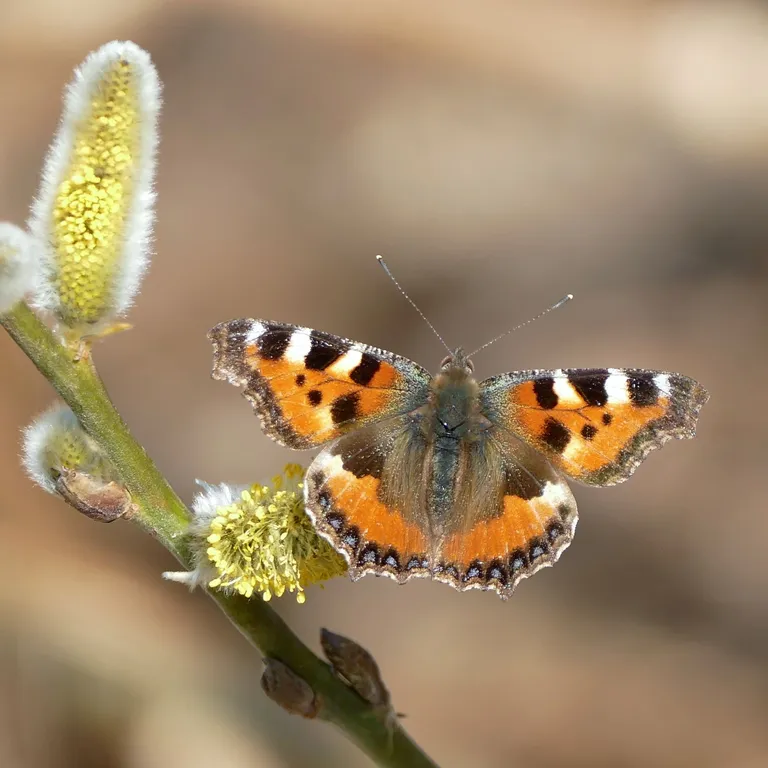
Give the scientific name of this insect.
Aglais urticae
